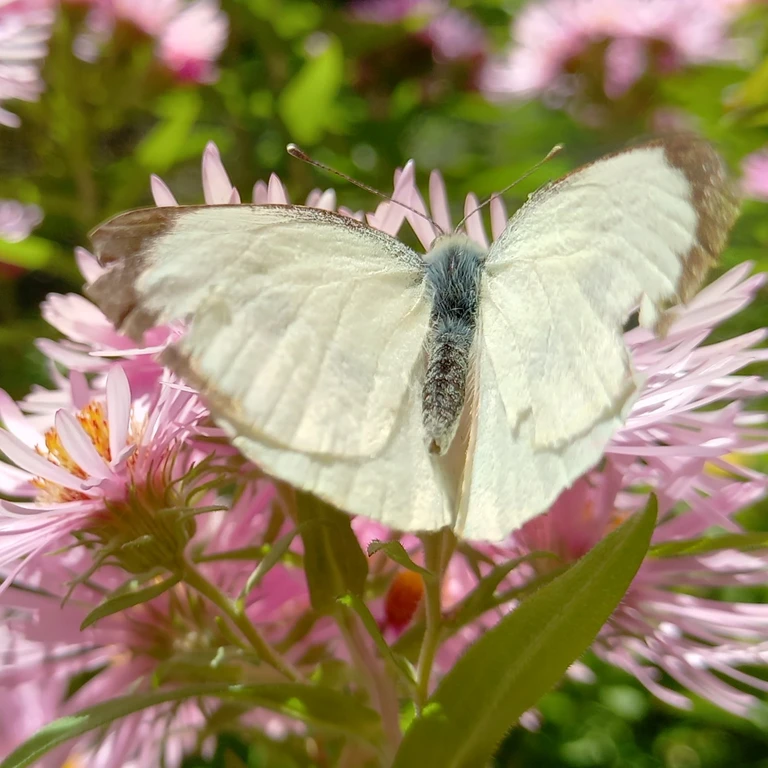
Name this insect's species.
Pieris brassicae
